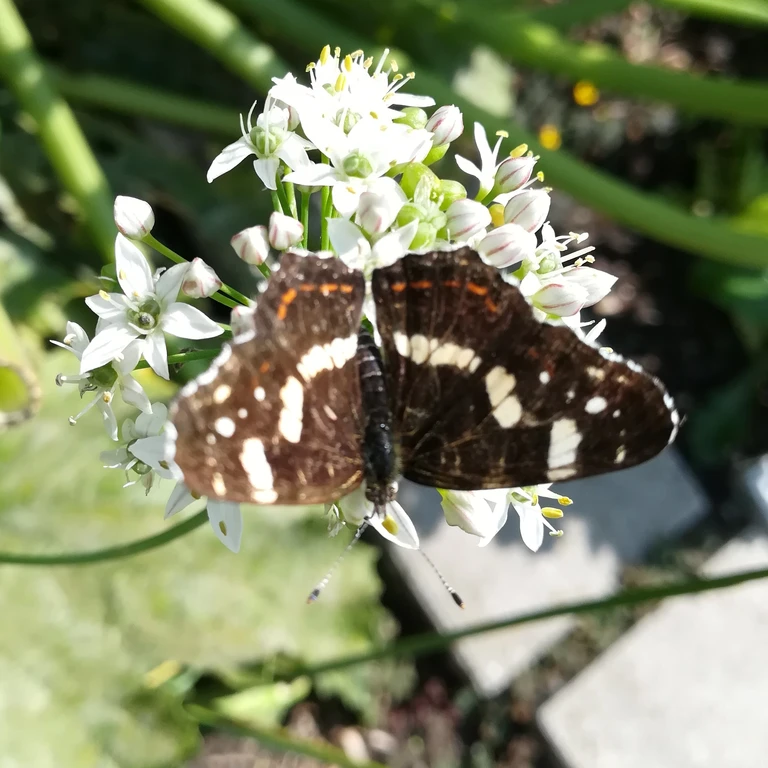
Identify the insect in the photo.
Araschnia levana
